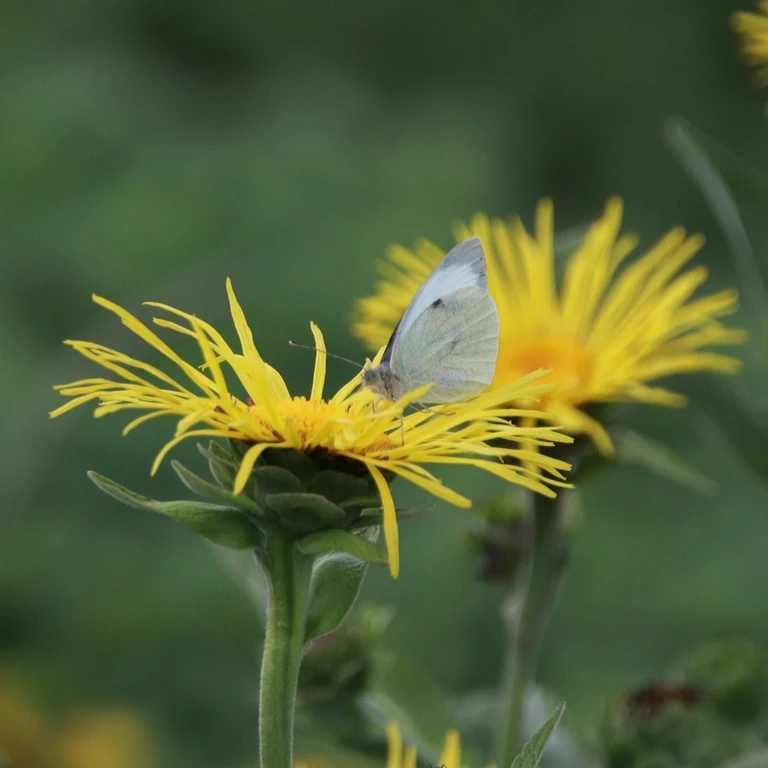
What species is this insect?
Pieris brassicae
